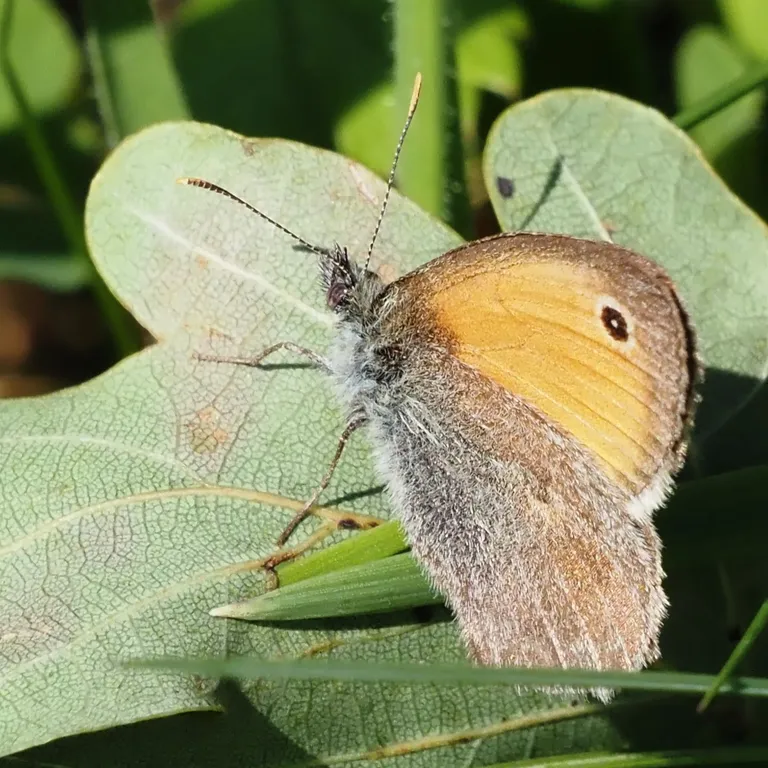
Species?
Coenonympha pamphilus
